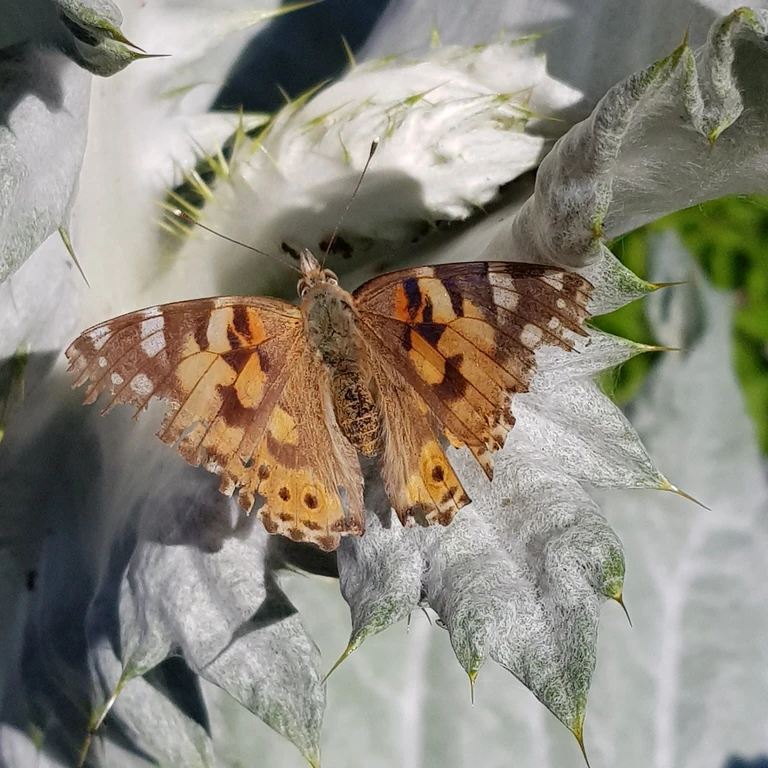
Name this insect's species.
Vanessa cardui
